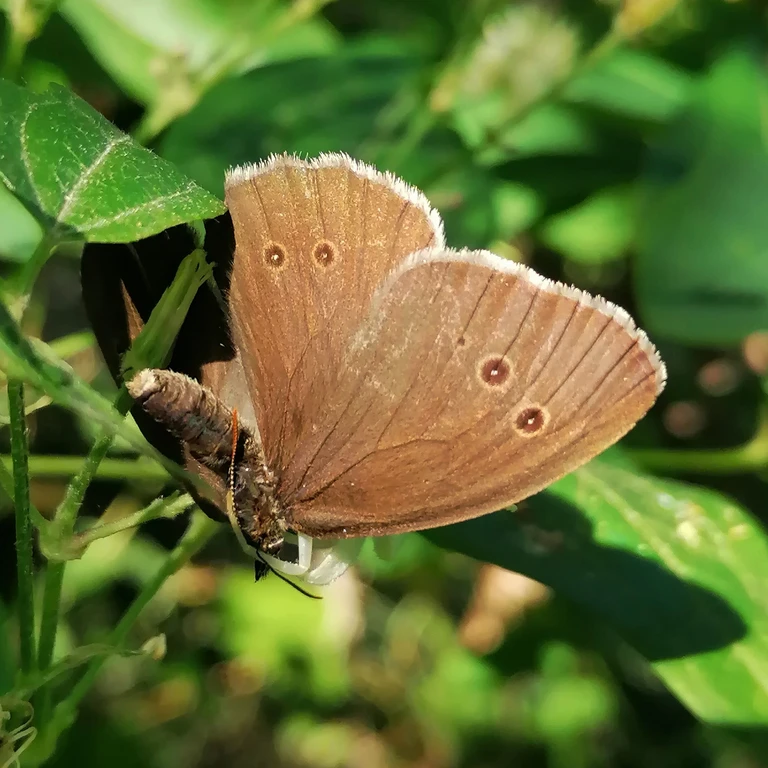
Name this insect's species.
Aphantopus hyperantus
